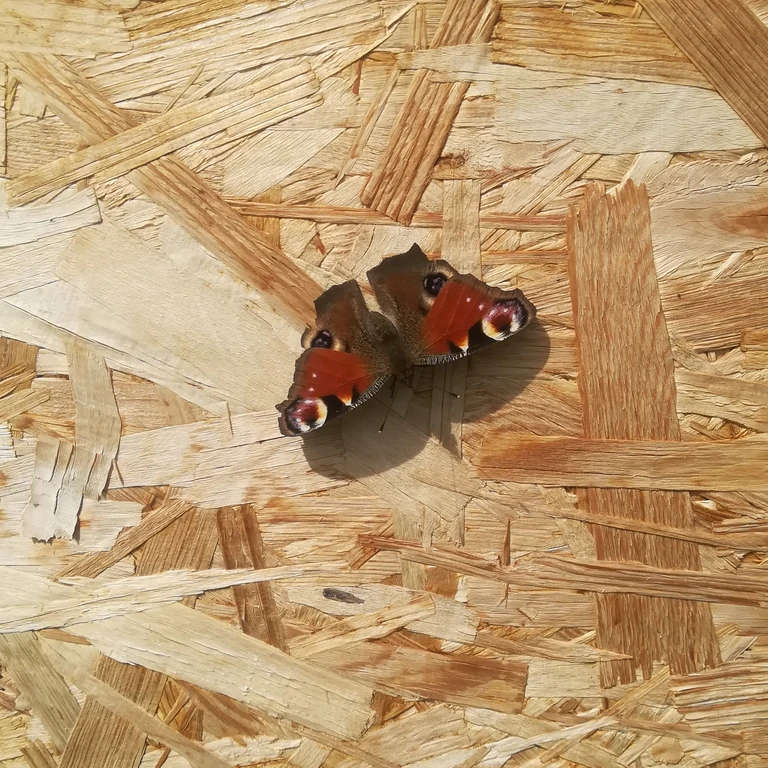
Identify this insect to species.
Aglais io
